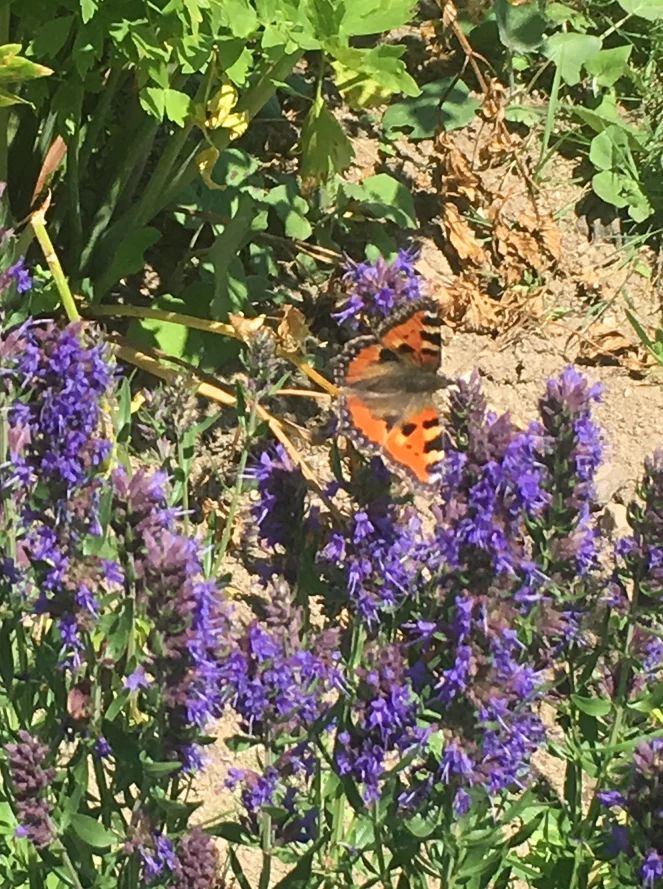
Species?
Aglais urticae
